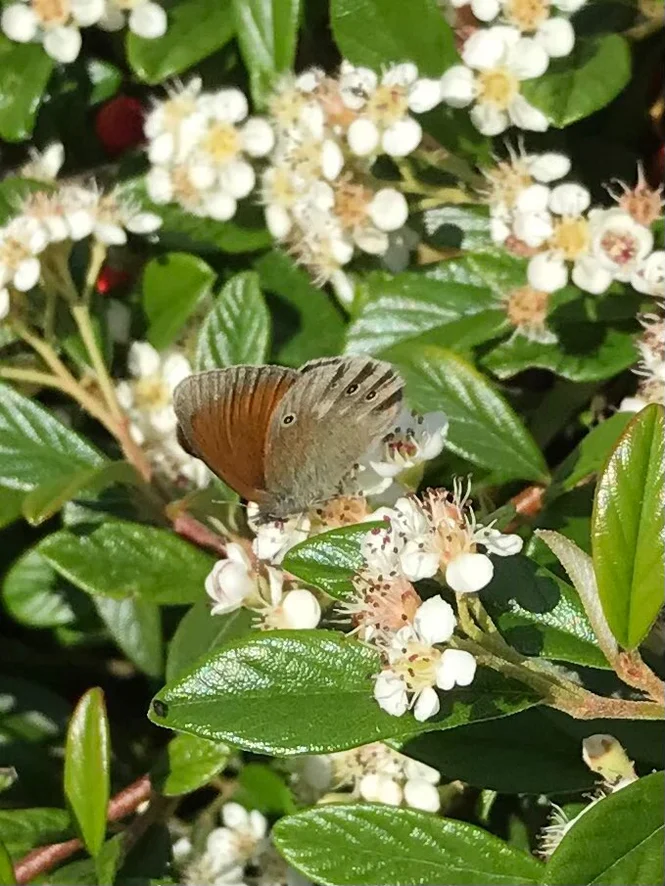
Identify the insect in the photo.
Coenonympha glycerion (also Coenonympha iphis)
